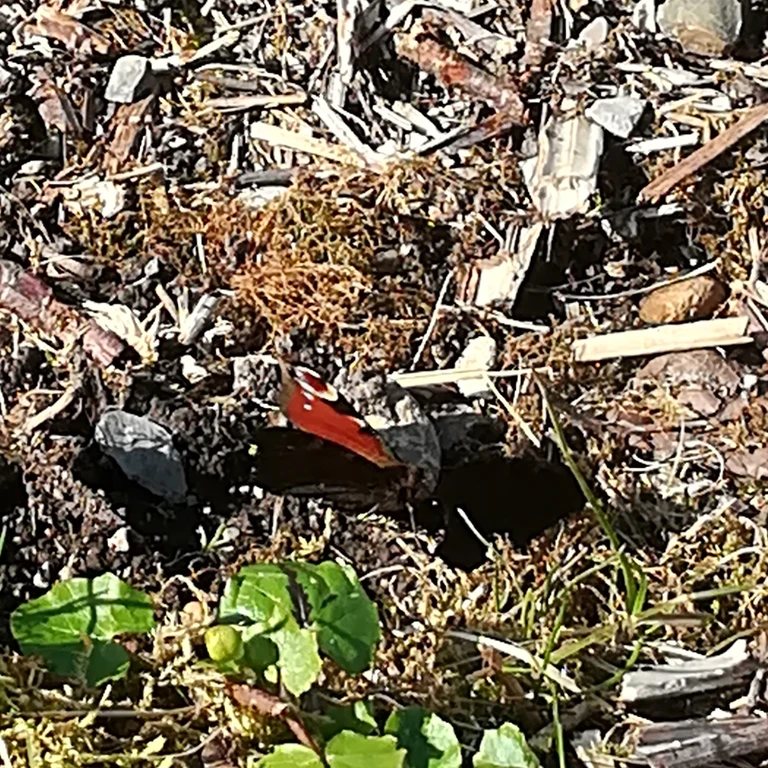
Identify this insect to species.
Aglais io
